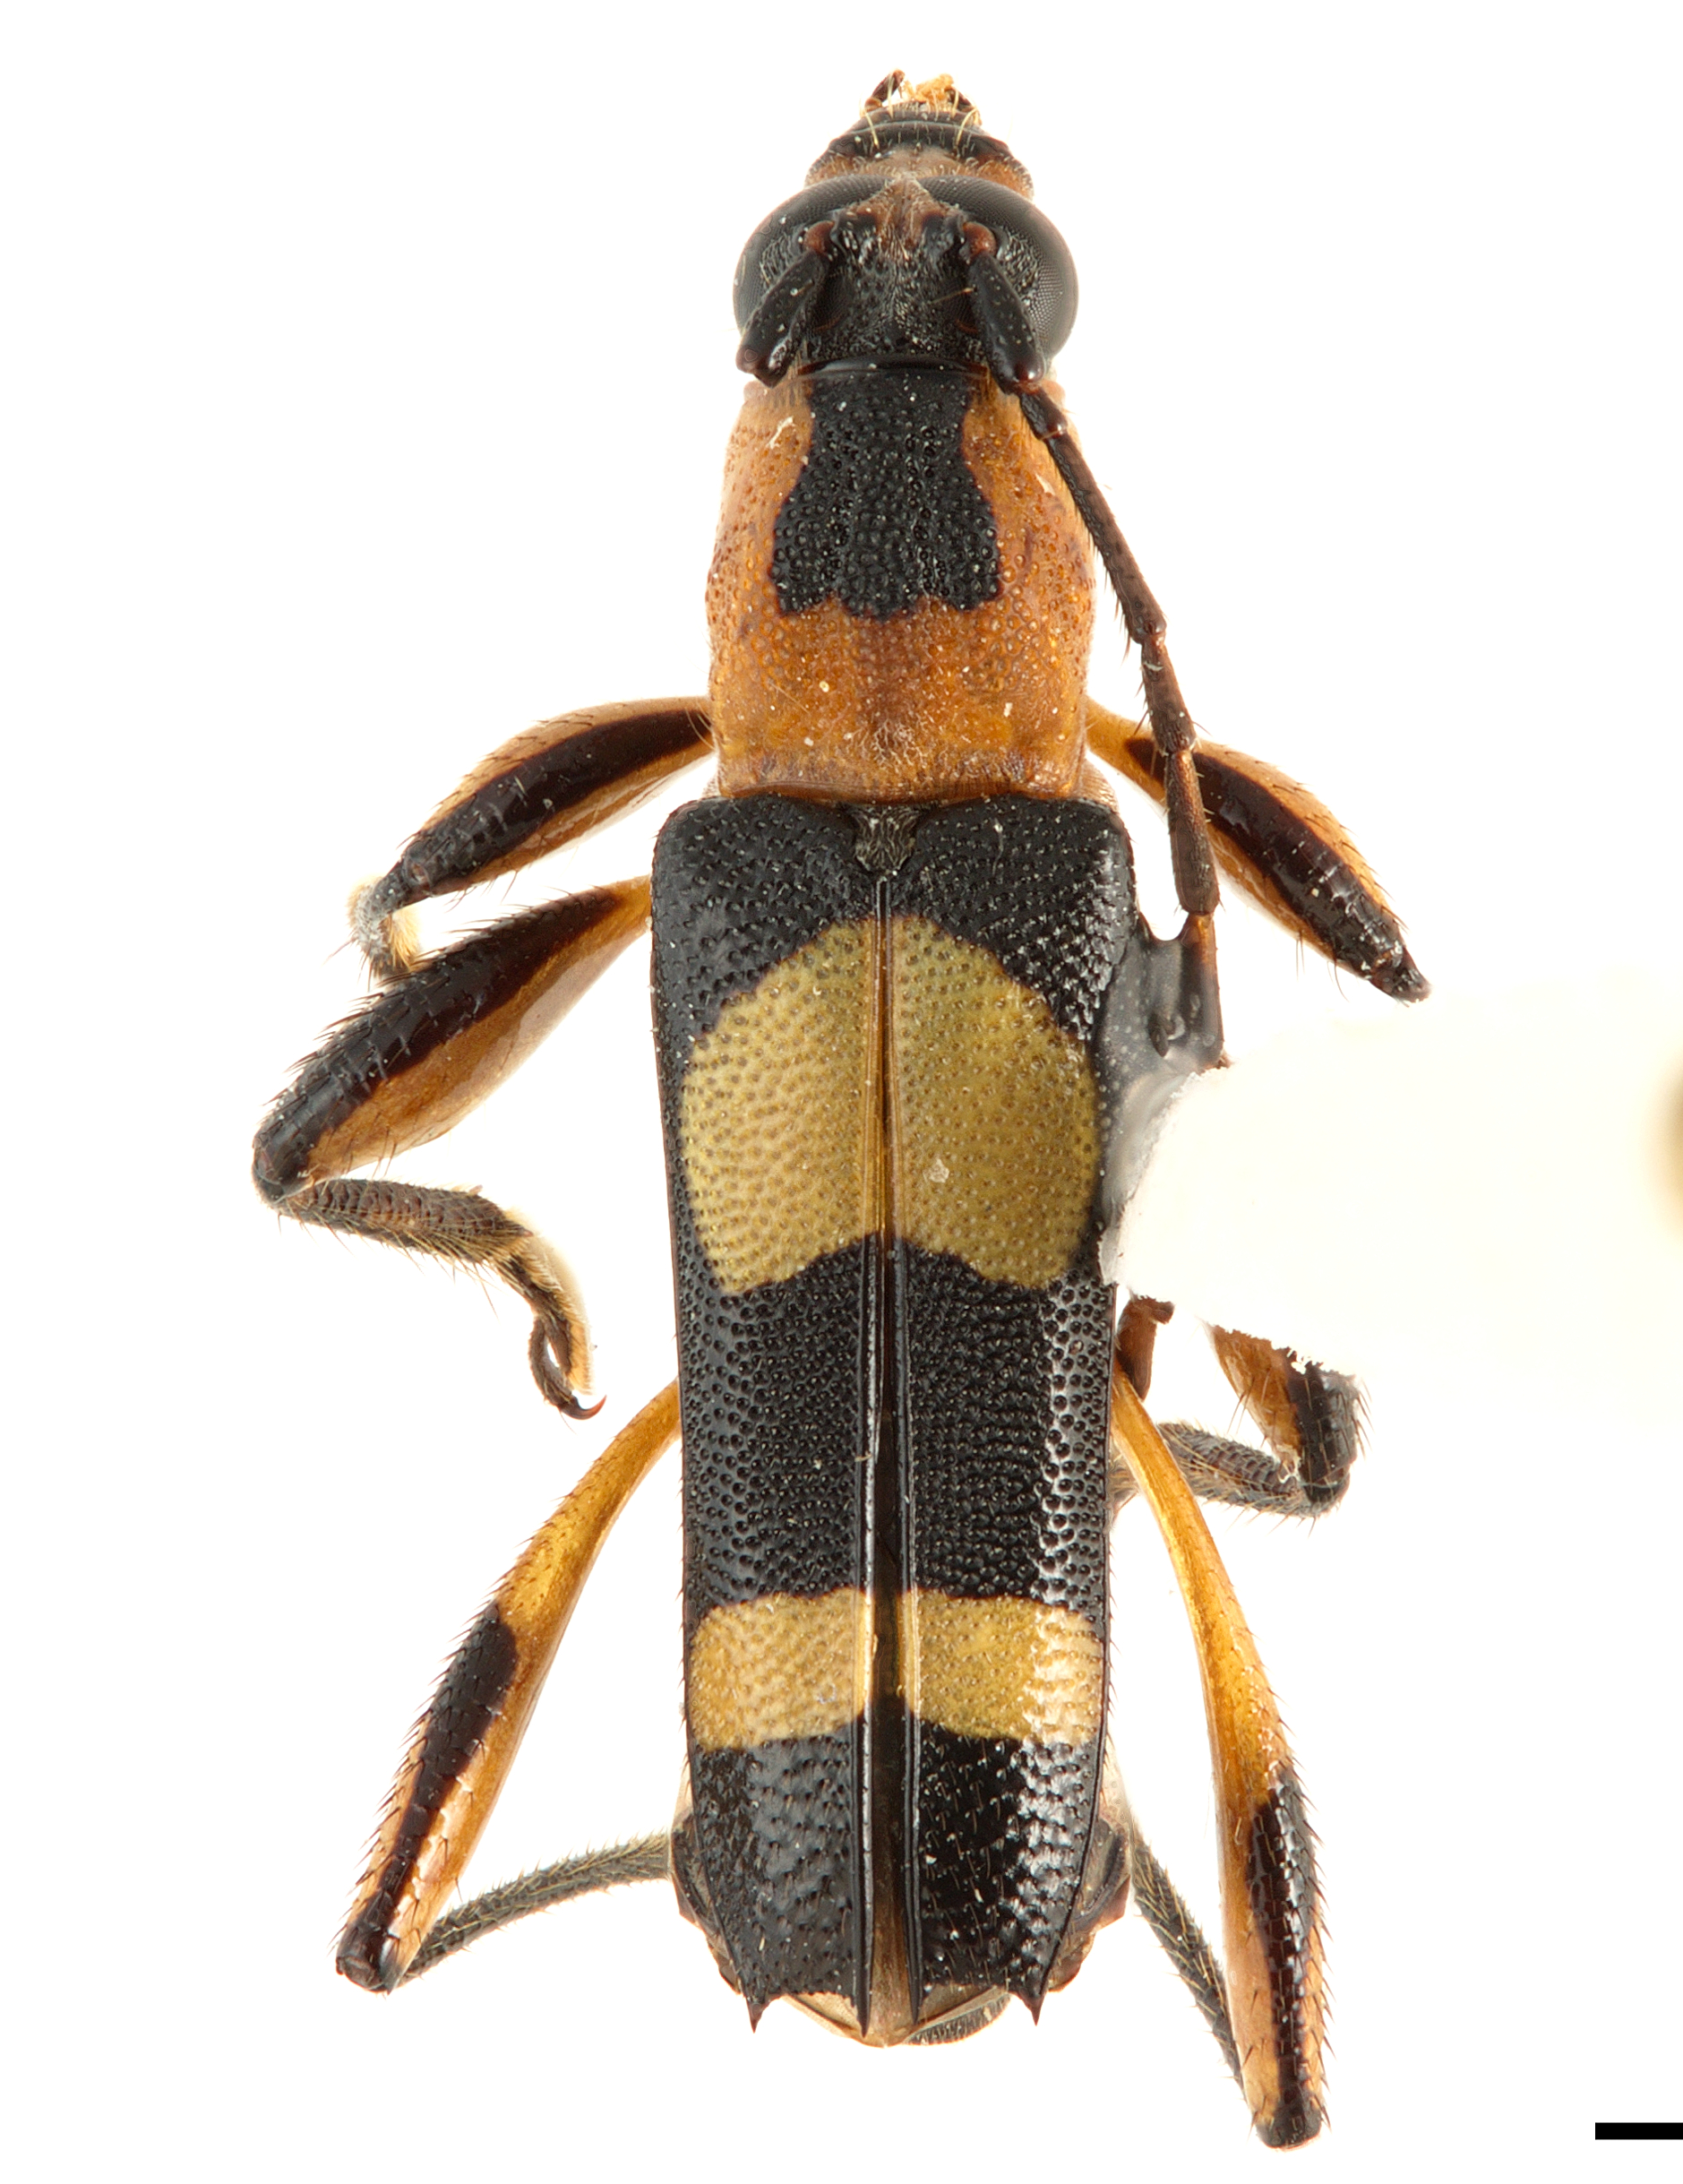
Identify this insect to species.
Agaone peruviensis
